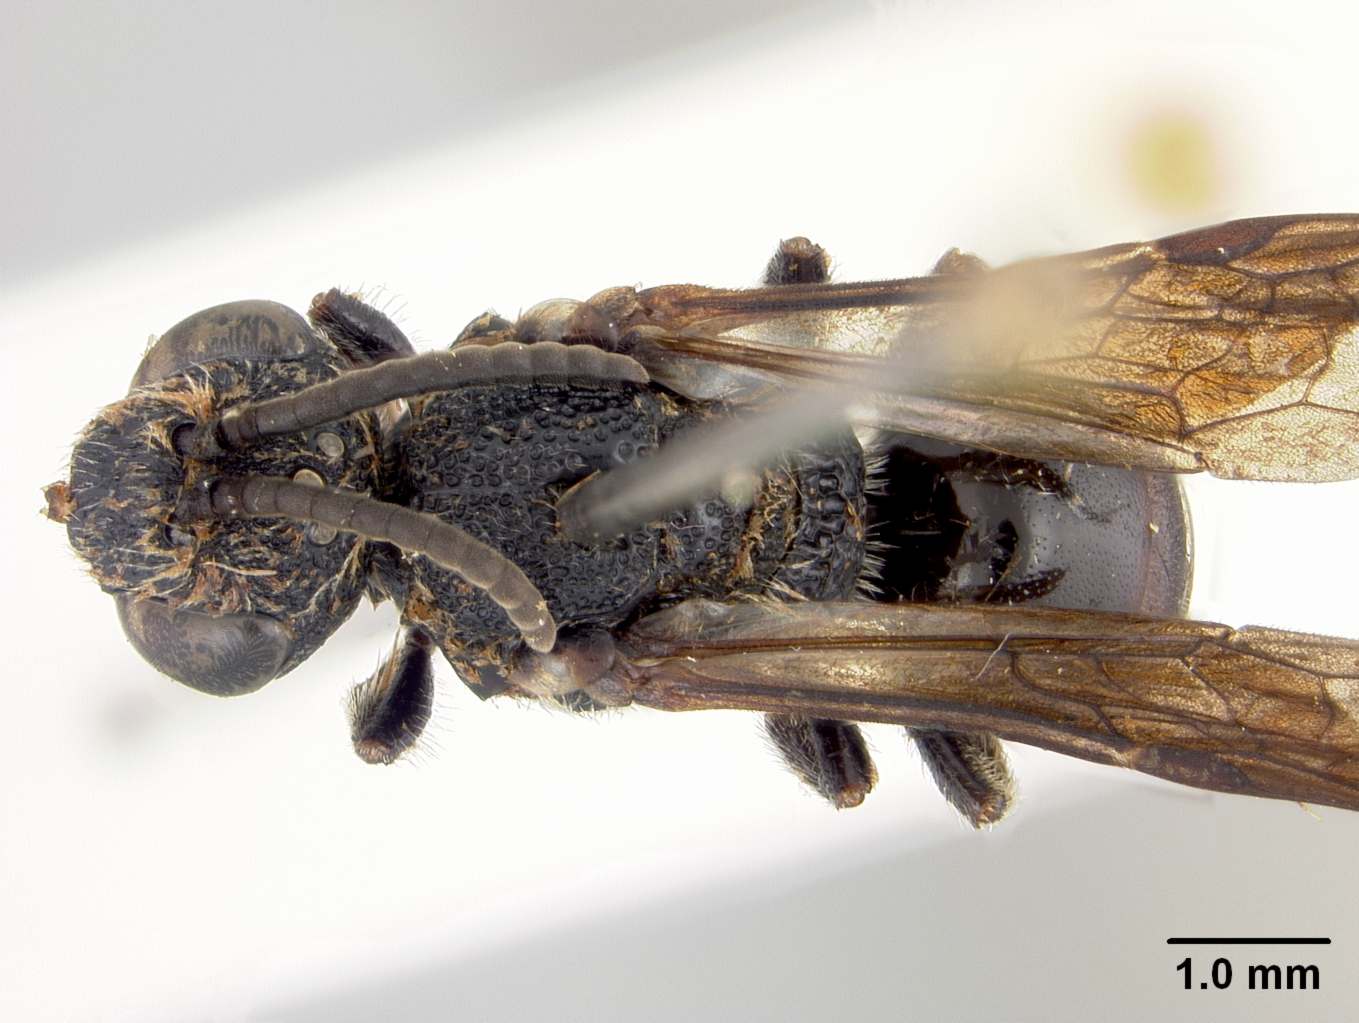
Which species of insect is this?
Sphecodes laukeusis
